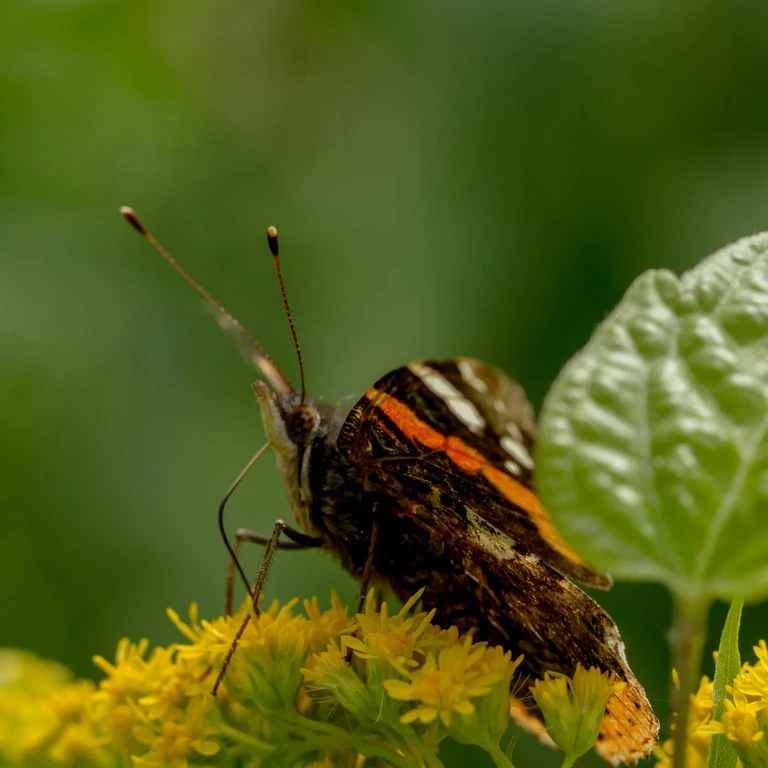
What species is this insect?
Vanessa atalanta
